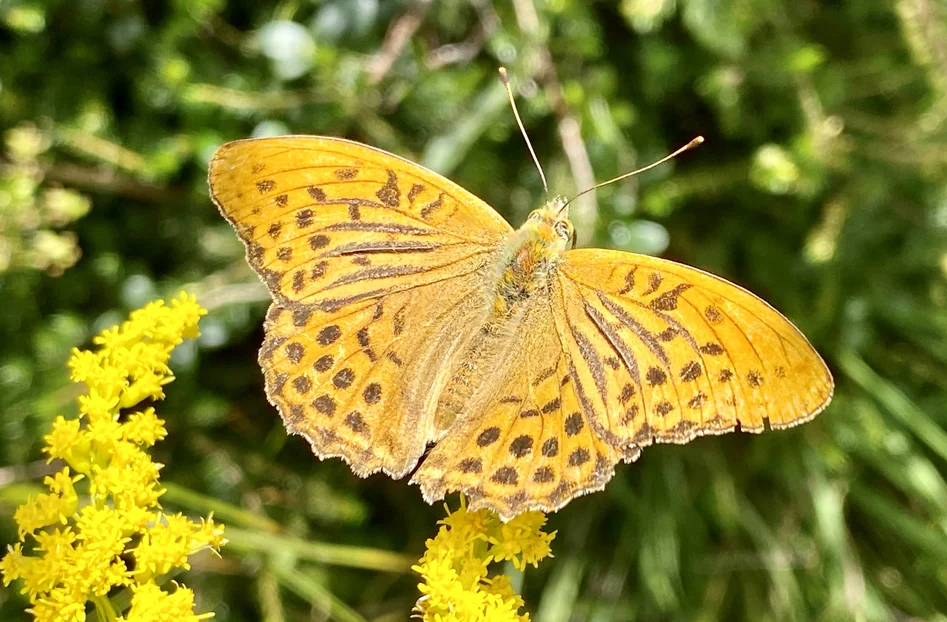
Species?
Argynnis paphia
